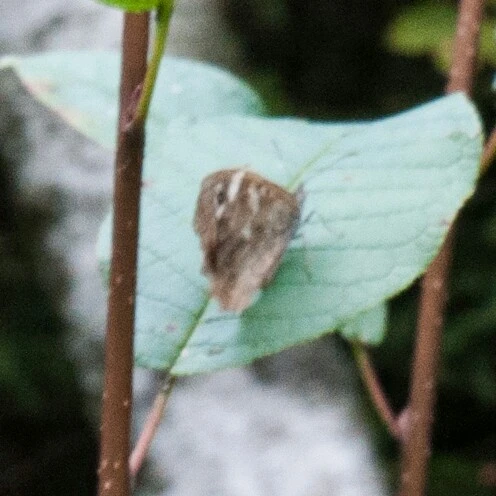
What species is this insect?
Pararge aegeria
